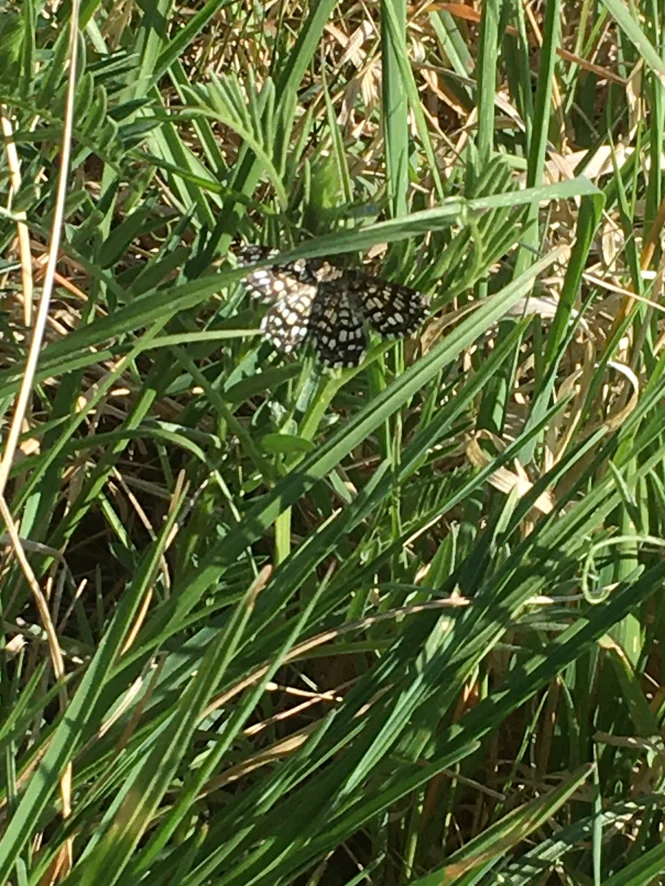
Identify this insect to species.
Chiasmia clathrata
